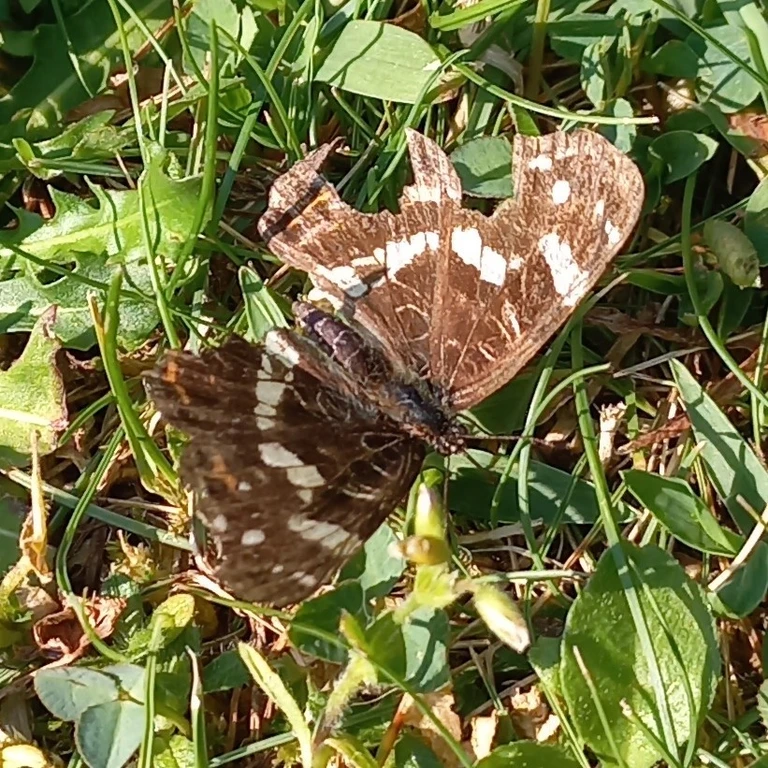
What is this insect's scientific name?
Araschnia levana
